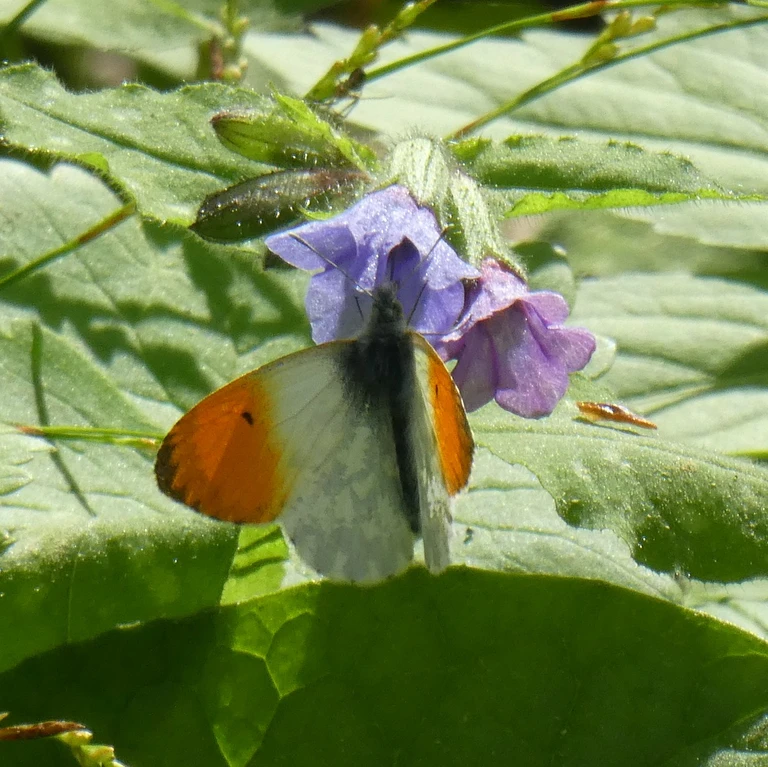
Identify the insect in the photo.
Anthocharis cardamines
